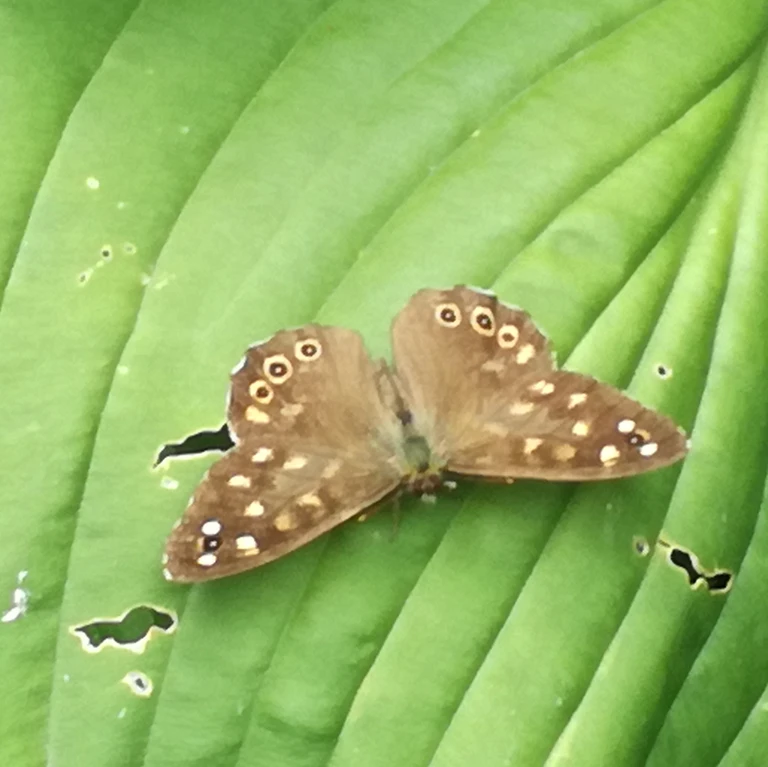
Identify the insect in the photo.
Pararge aegeria
